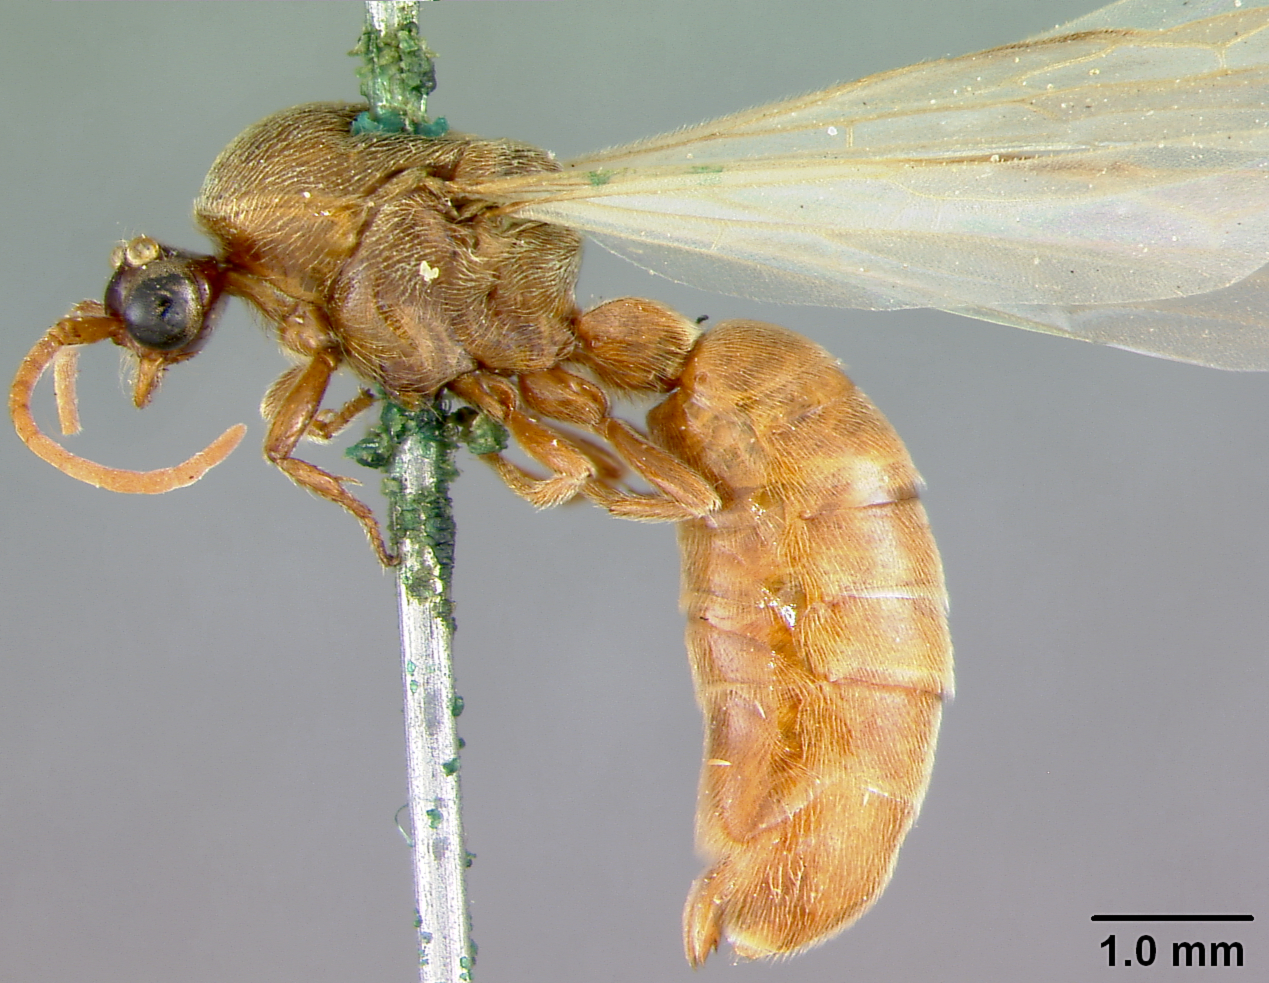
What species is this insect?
Labidus minor
